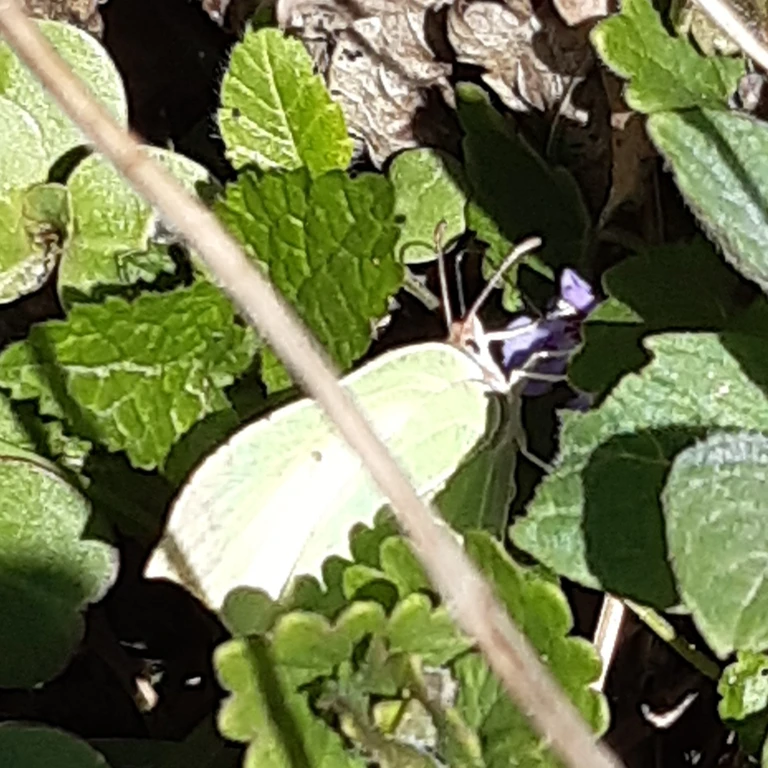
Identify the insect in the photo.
Gonepteryx rhamni
